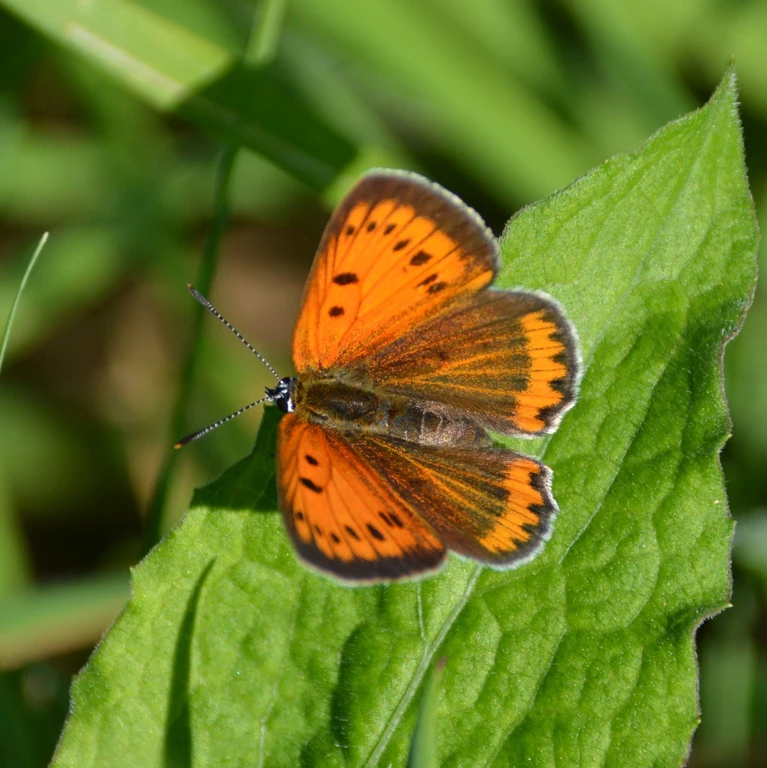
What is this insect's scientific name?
Lycaena dispar
